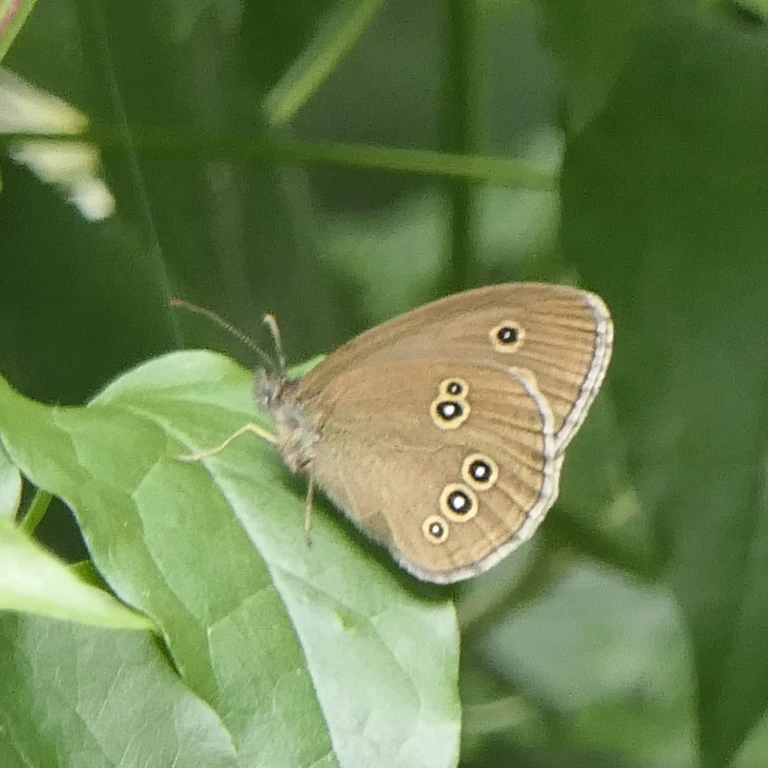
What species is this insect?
Aphantopus hyperantus
